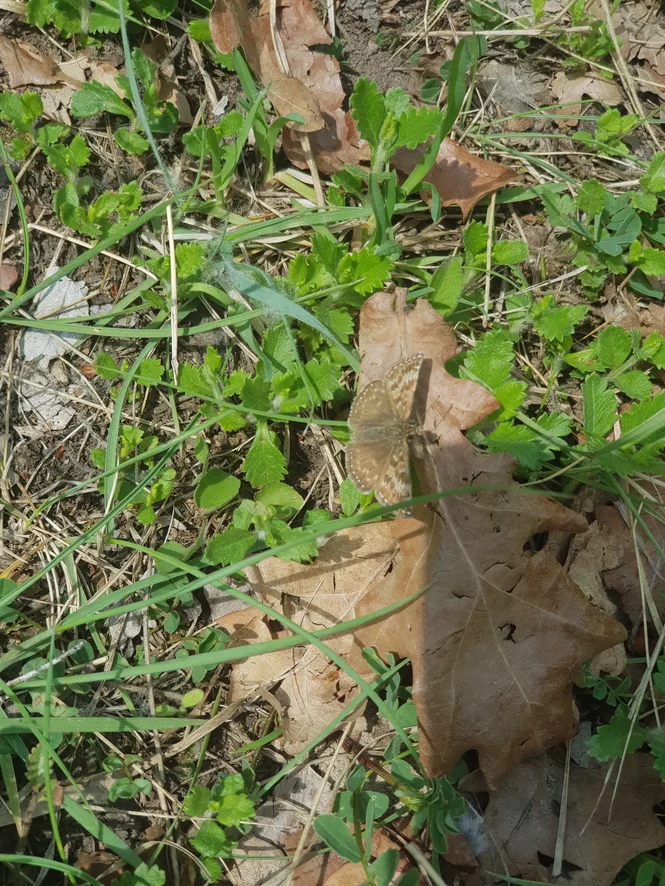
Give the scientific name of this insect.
Erynnis tages
